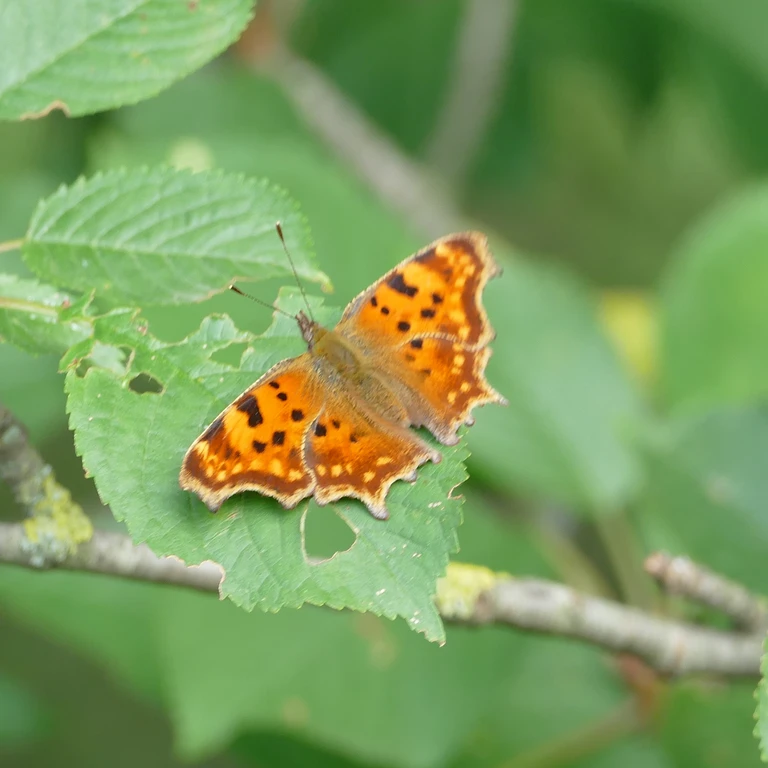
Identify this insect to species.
Polygonia c-album
